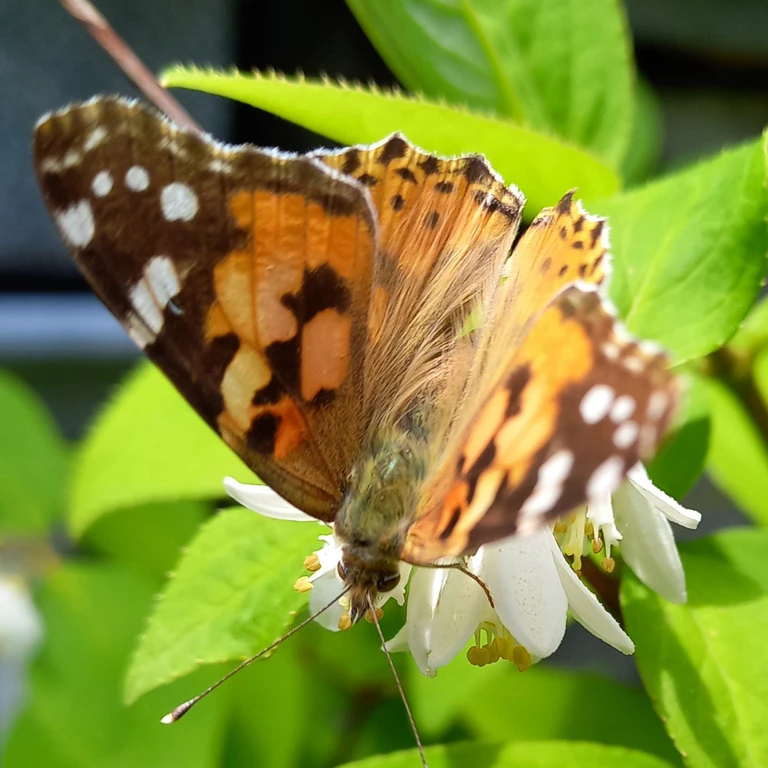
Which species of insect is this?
Vanessa cardui
